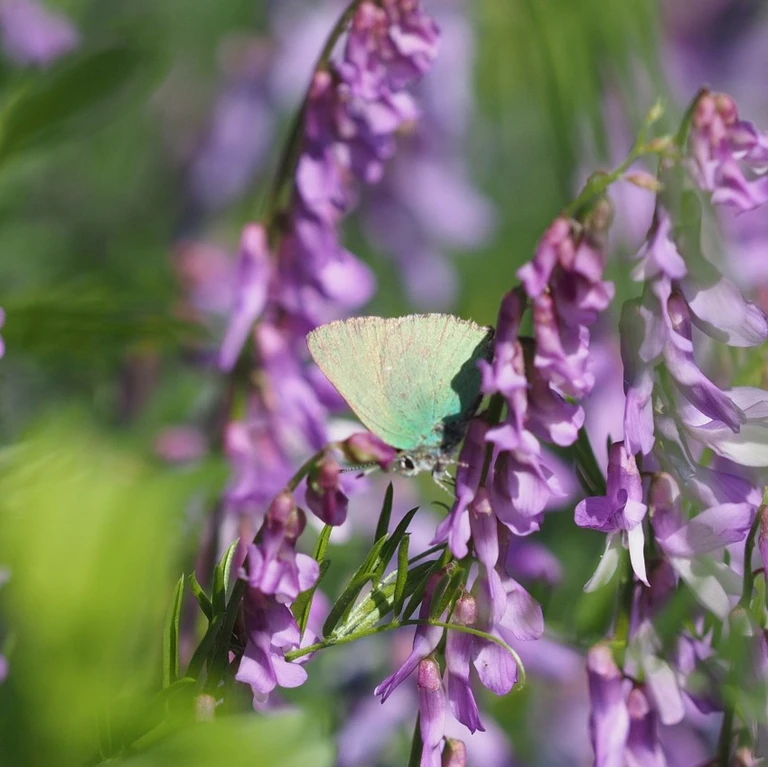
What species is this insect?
Callophrys rubi
